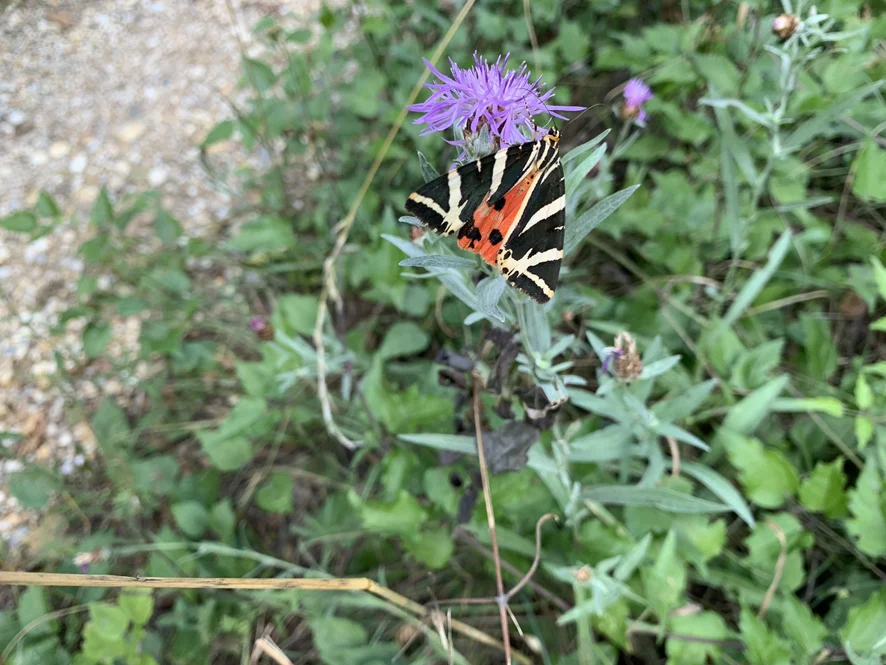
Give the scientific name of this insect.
Euplagia quadripunctaria
